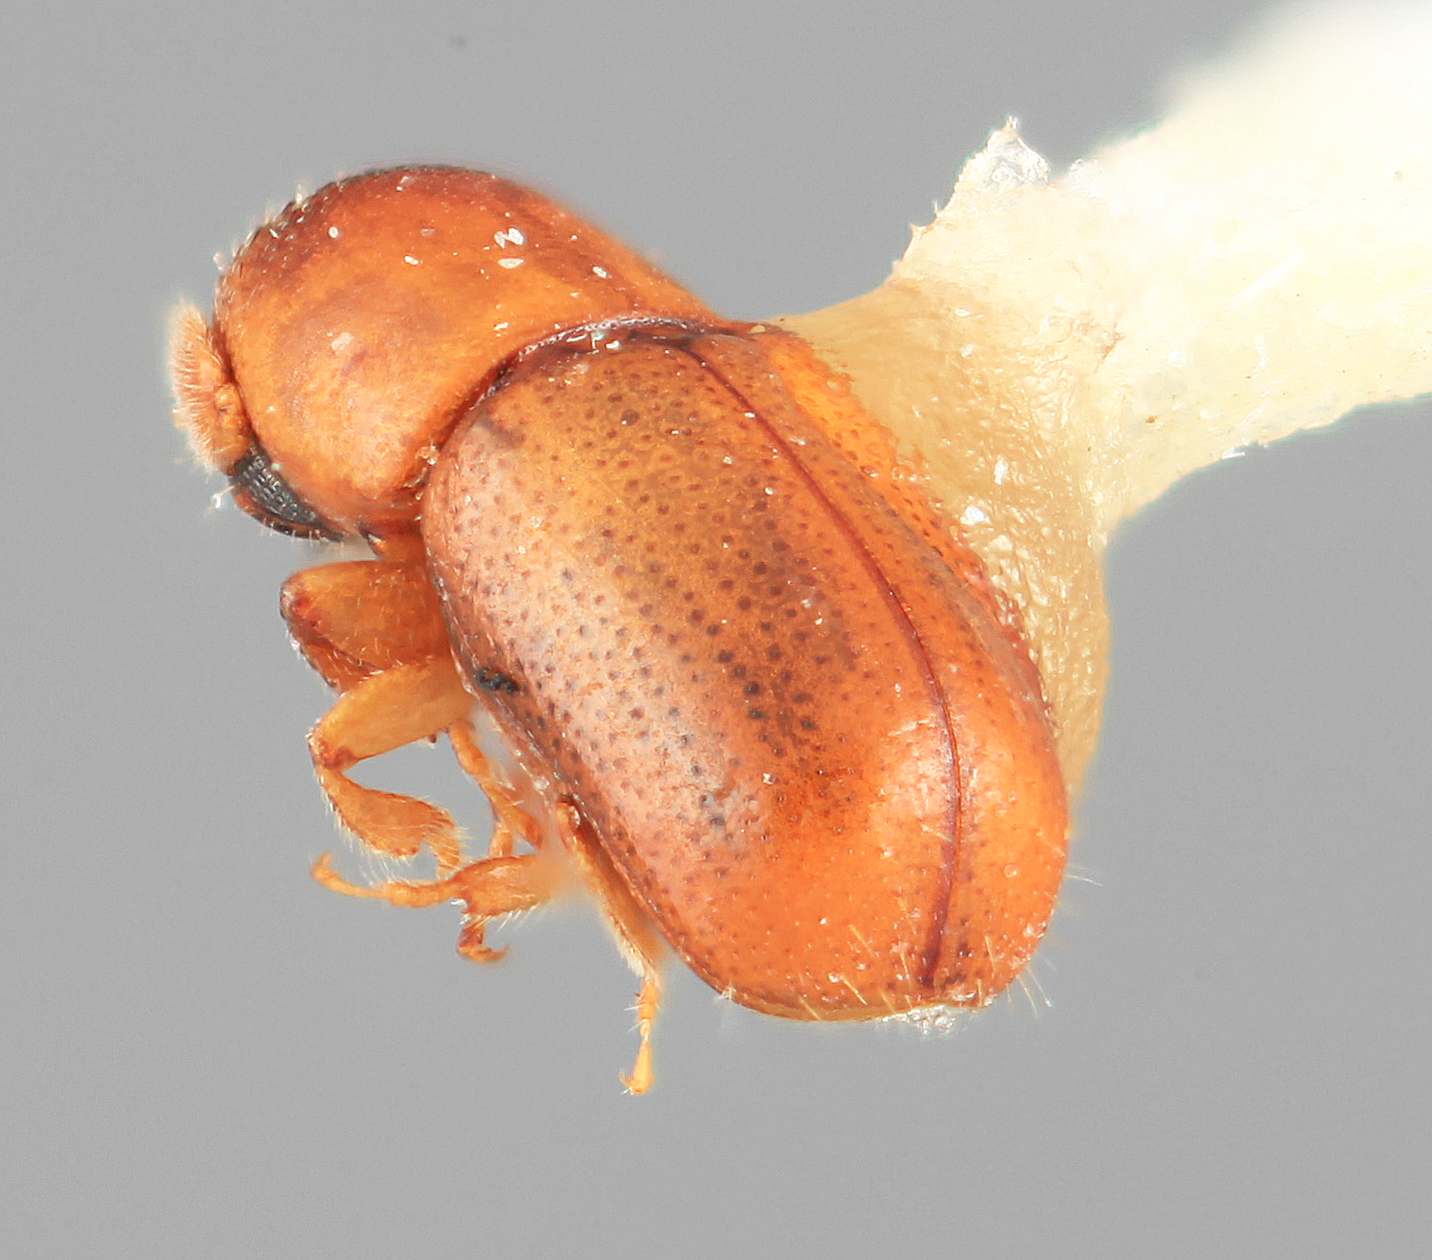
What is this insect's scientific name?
Corthylocurus moritzi
